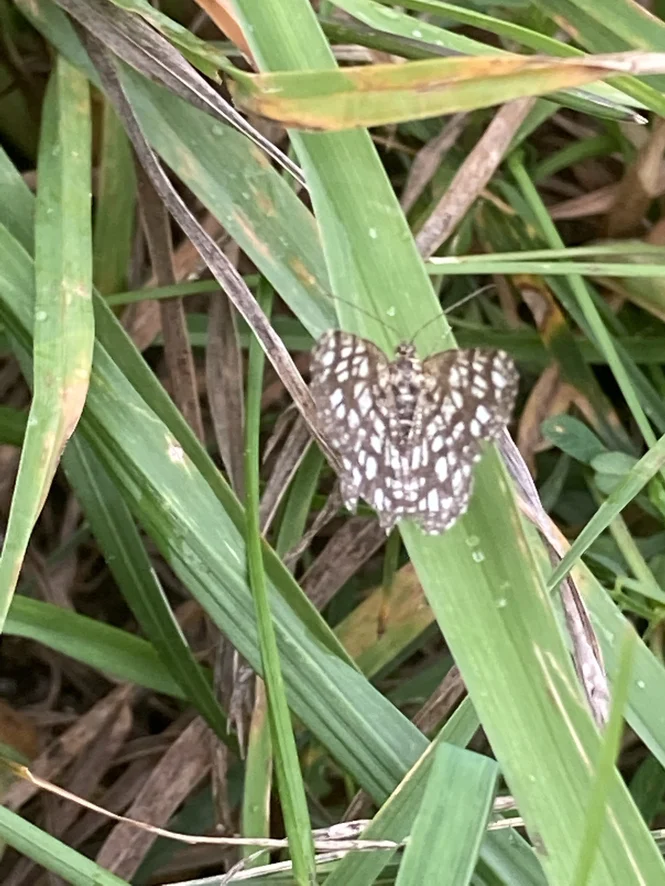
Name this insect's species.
Chiasmia clathrata
